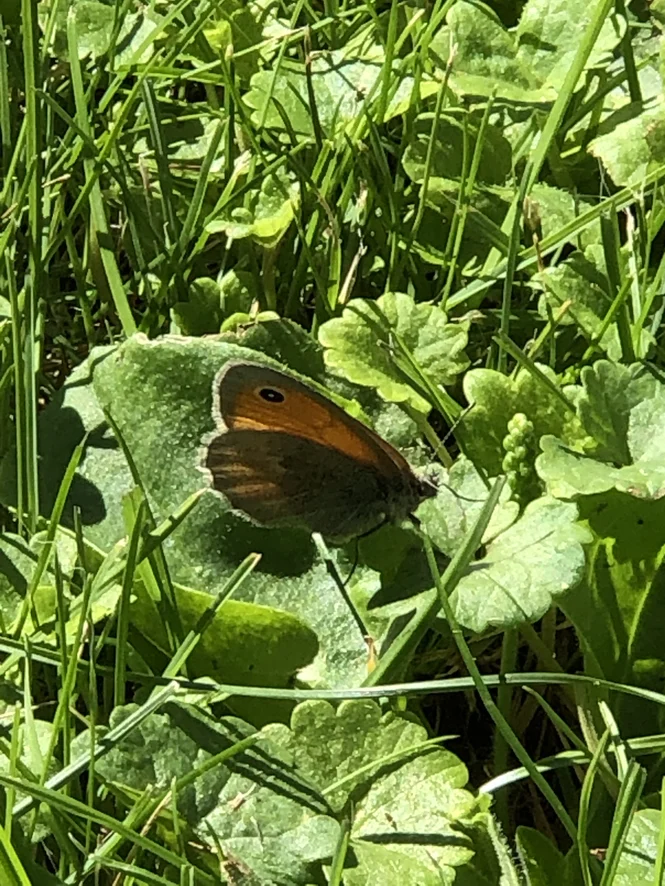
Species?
Coenonympha pamphilus
